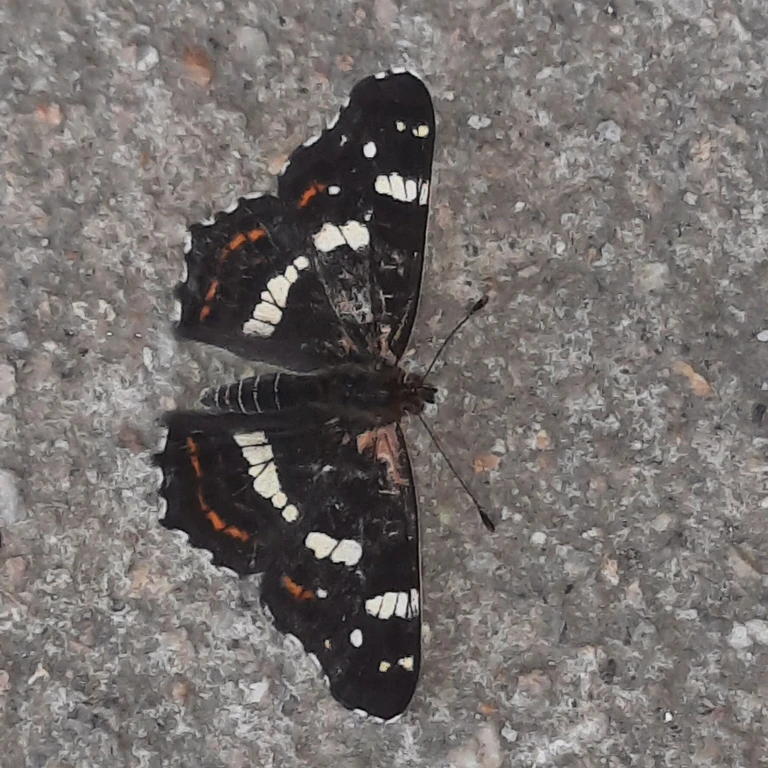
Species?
Araschnia levana
